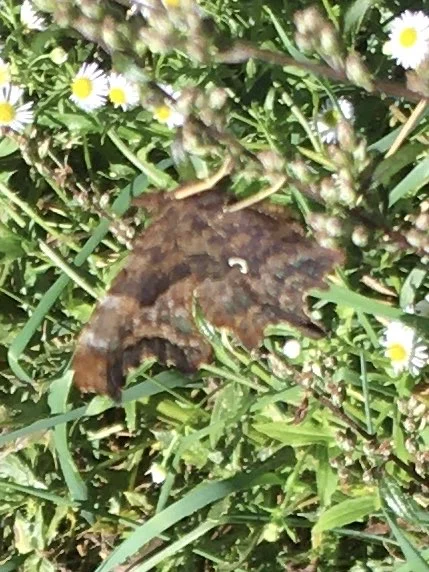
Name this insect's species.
Polygonia c-album
